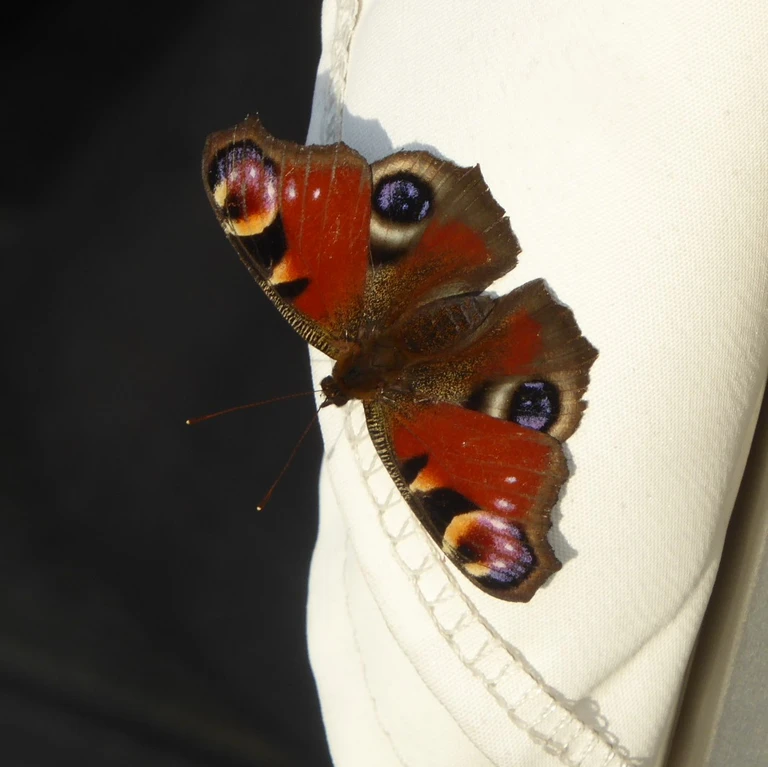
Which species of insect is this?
Aglais io
